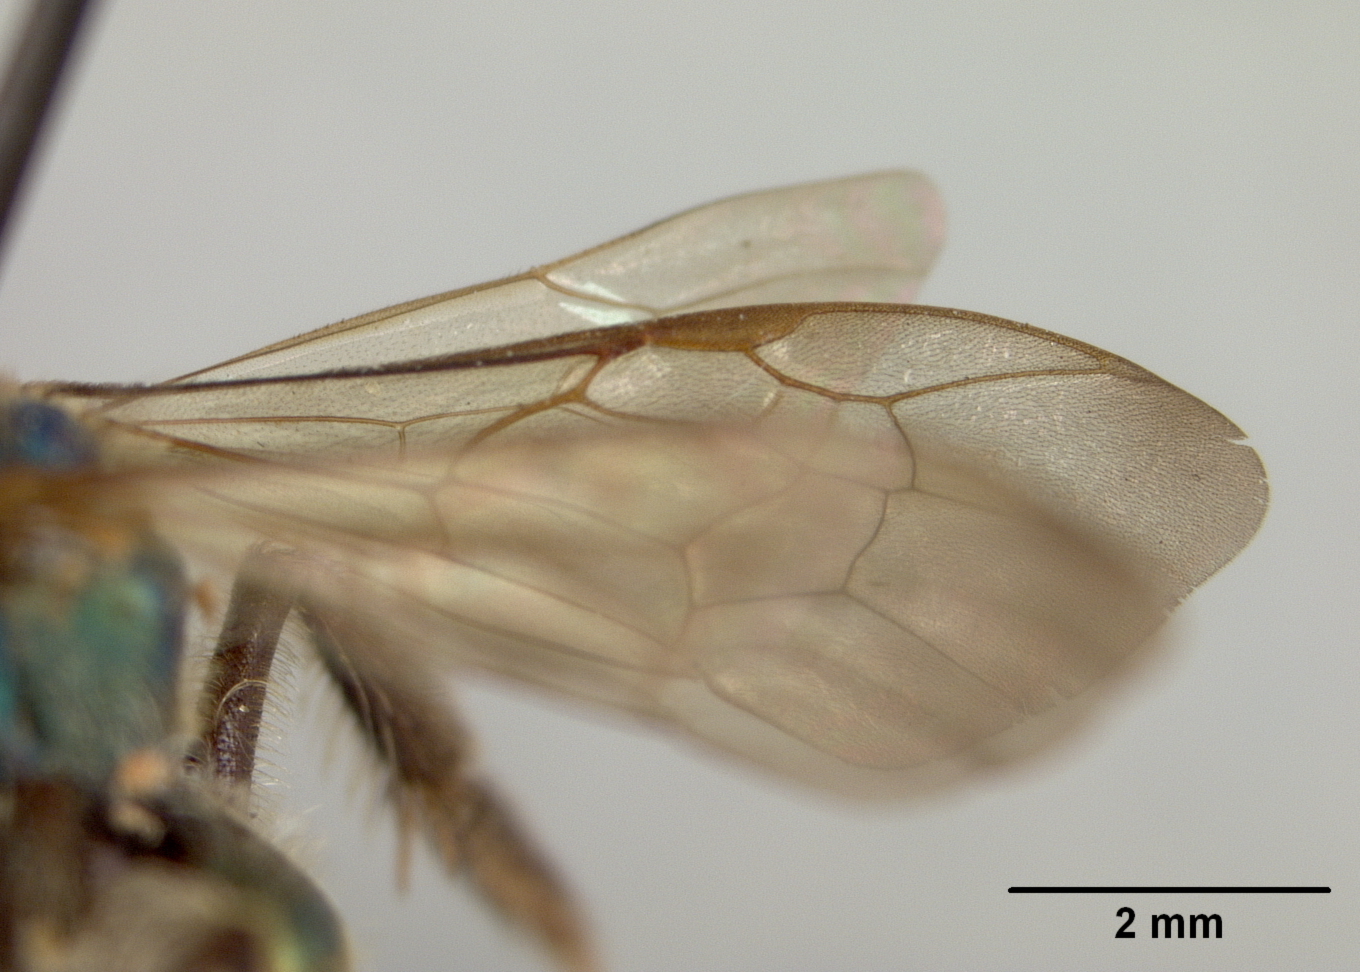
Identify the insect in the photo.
Augochlora zamoranica
